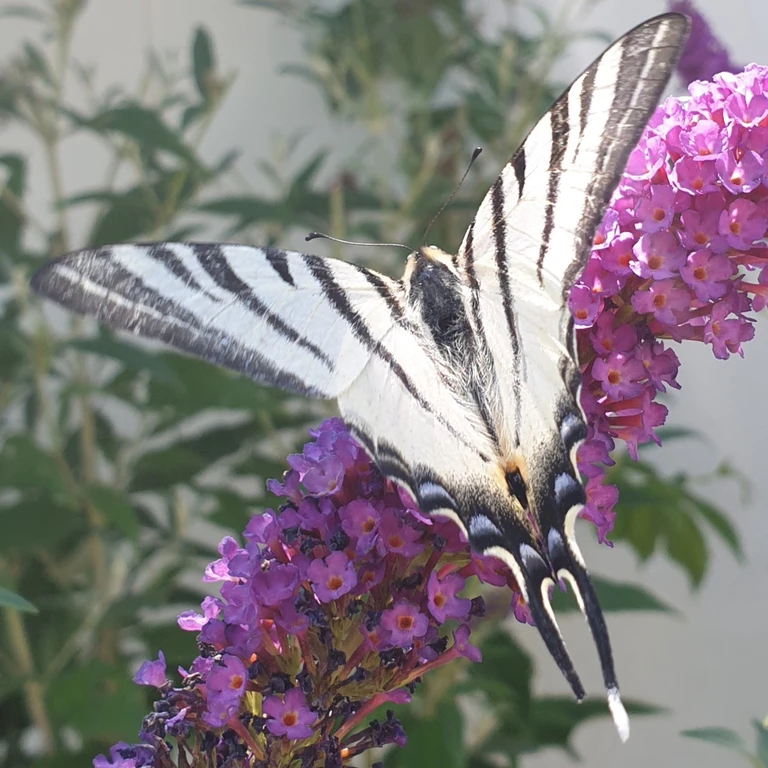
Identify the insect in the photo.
Iphiclides podalirius
